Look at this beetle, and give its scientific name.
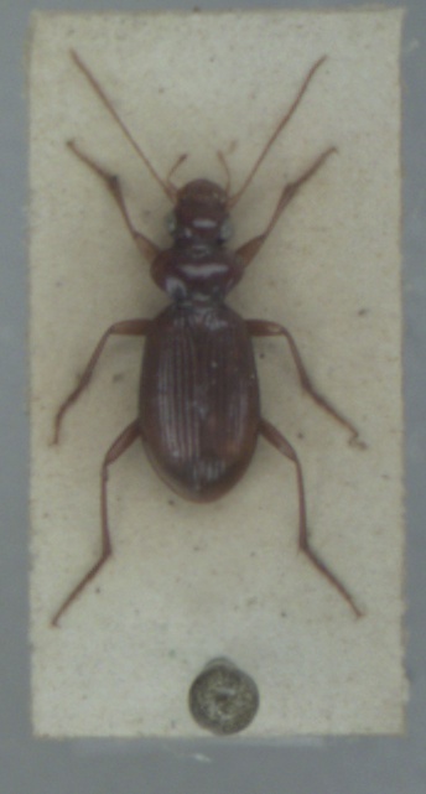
Leistus ferrugineus
